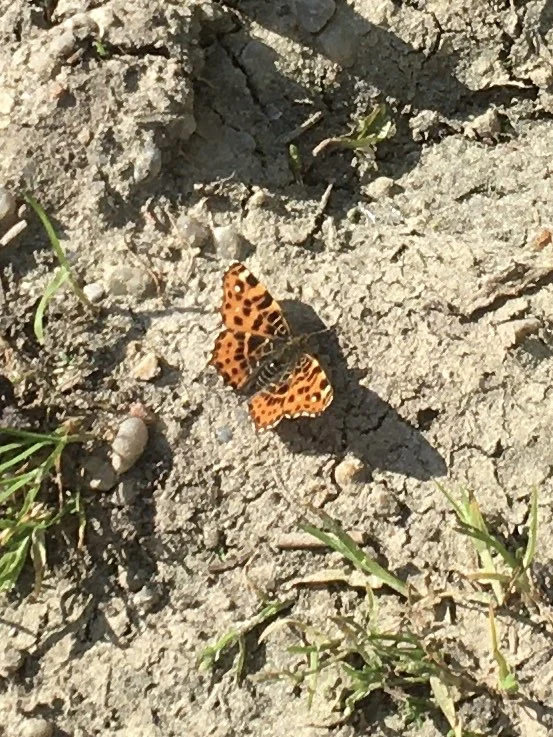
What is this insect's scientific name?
Araschnia levana
